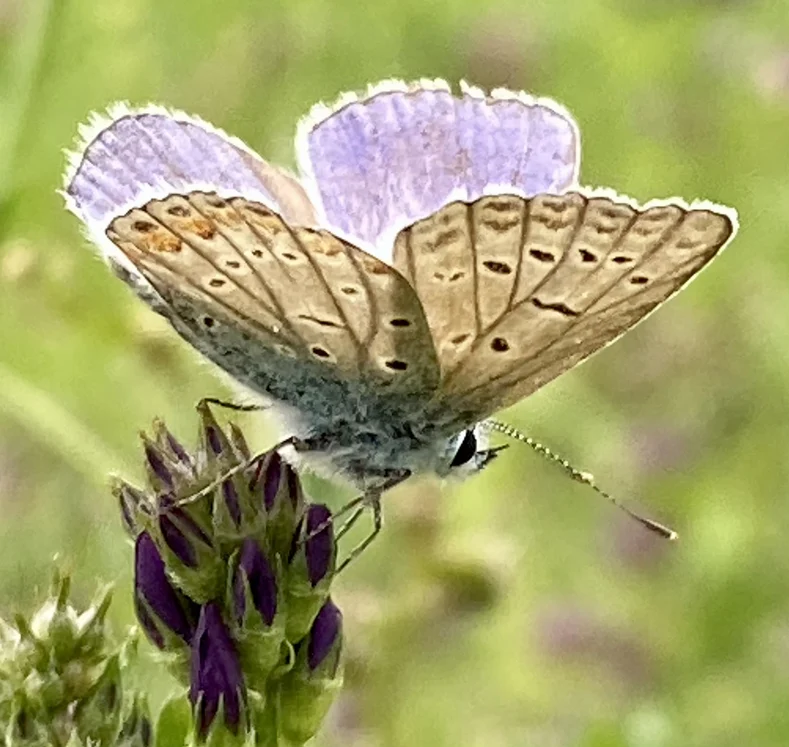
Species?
Polyommatus icarus
